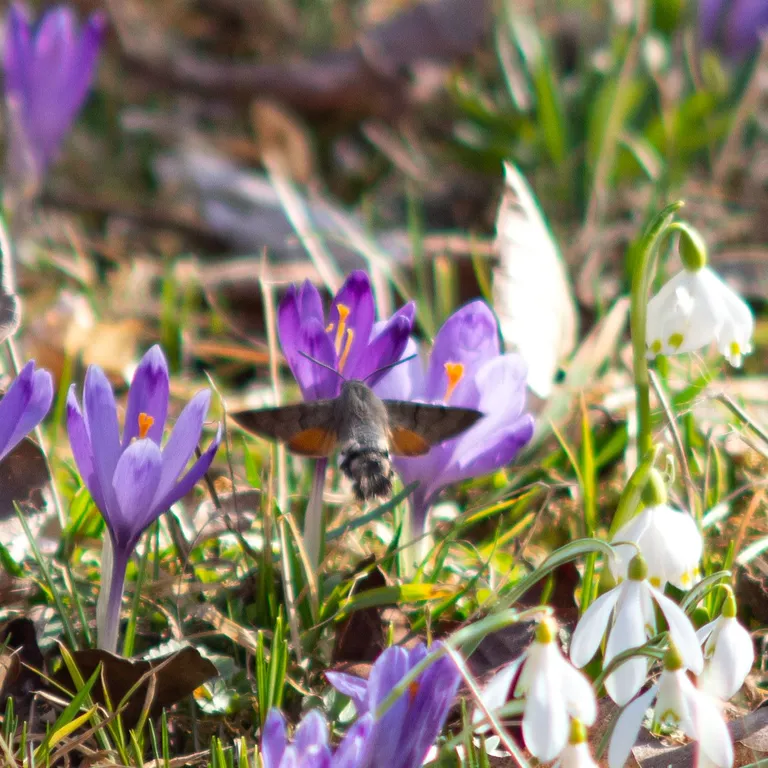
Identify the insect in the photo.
Macroglossum stellatarum
